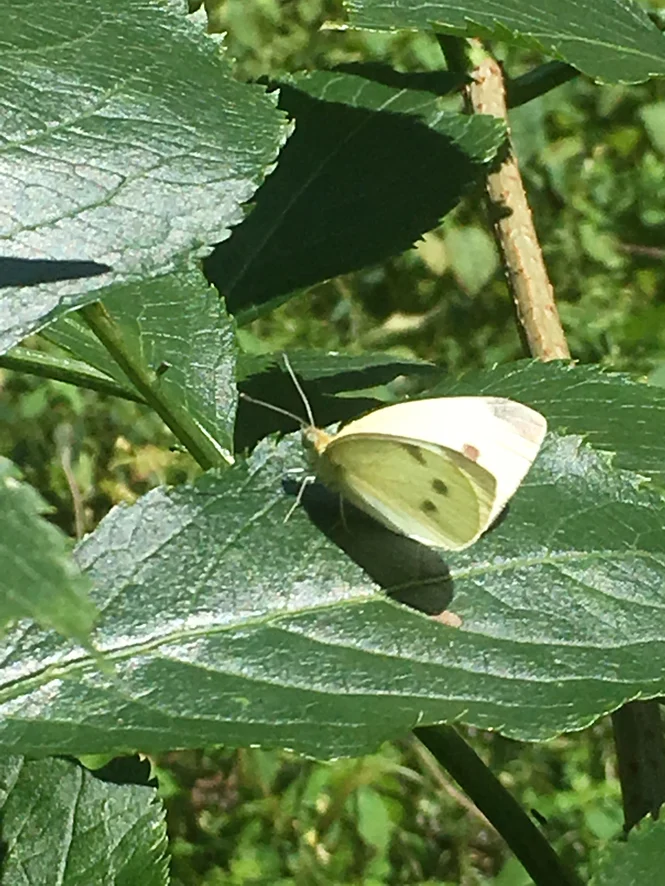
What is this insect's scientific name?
Pieris rapae
